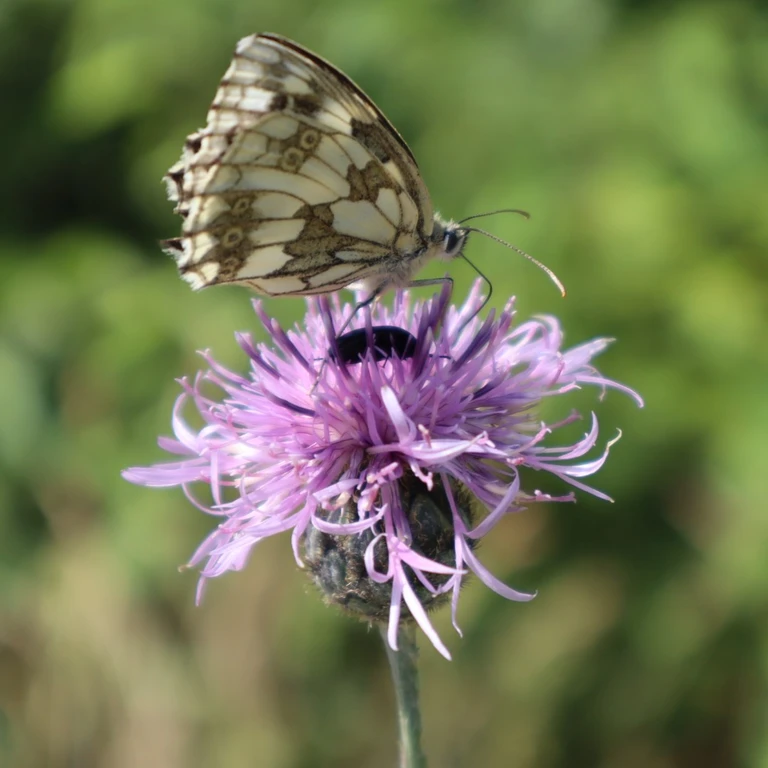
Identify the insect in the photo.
Melanargia galathea
